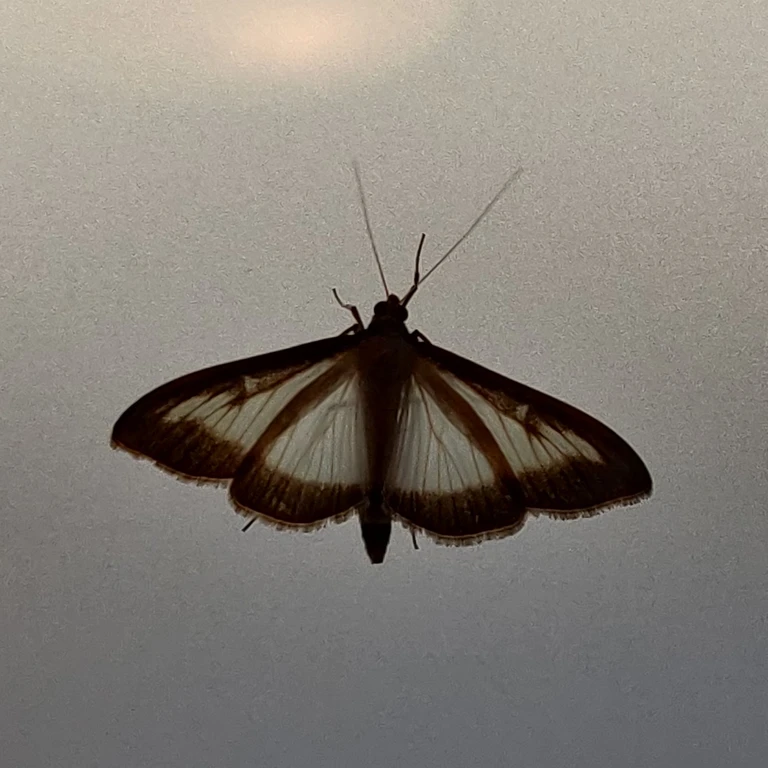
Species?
Cydalima perspectalis
